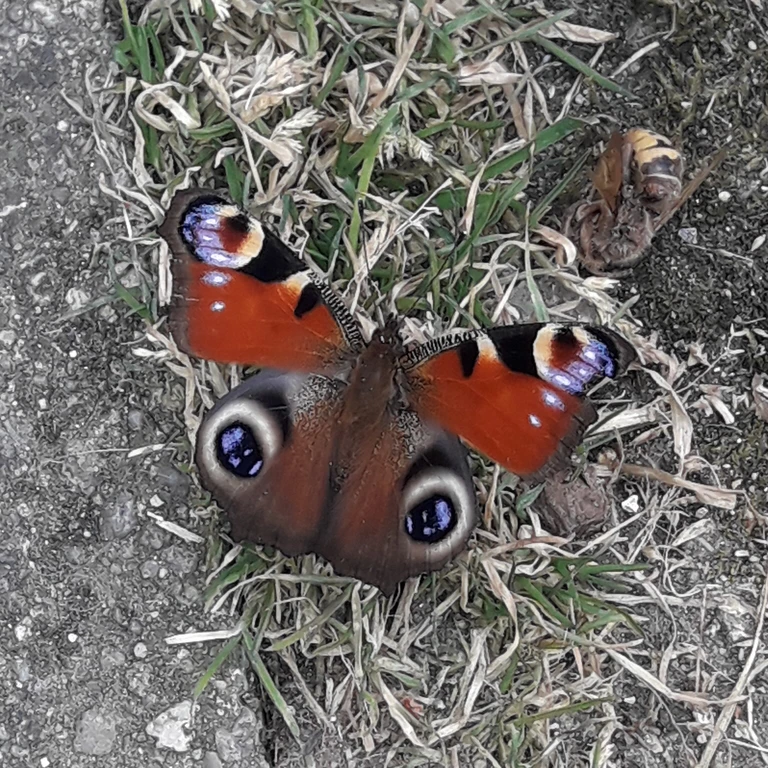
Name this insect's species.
Aglais io
